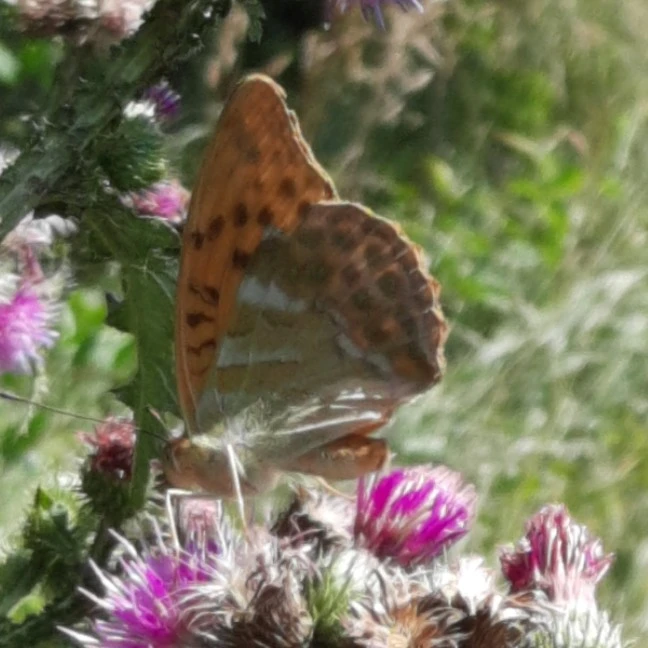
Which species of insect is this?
Argynnis paphia
